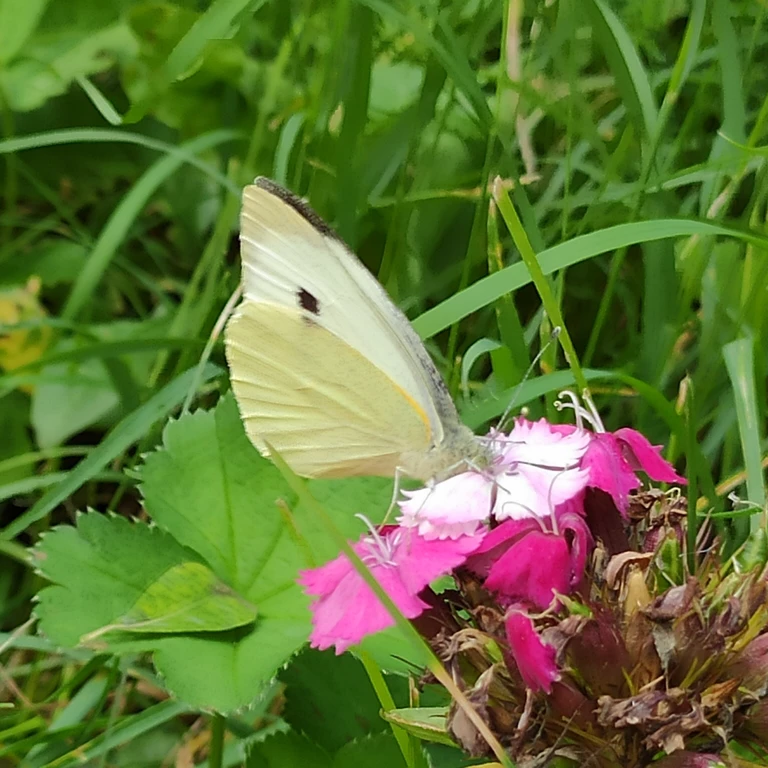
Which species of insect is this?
Pieris brassicae
